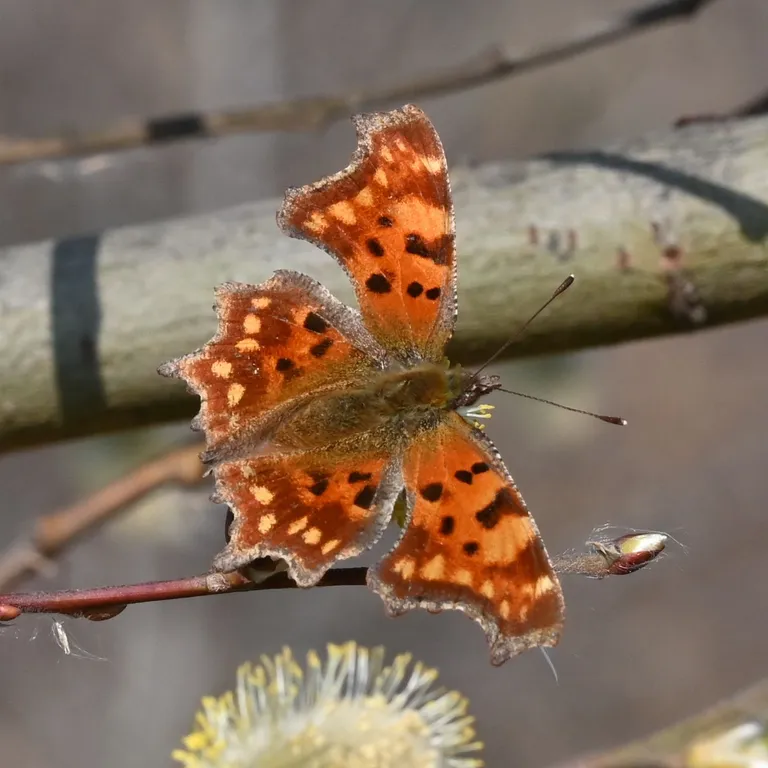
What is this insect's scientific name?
Polygonia c-album
